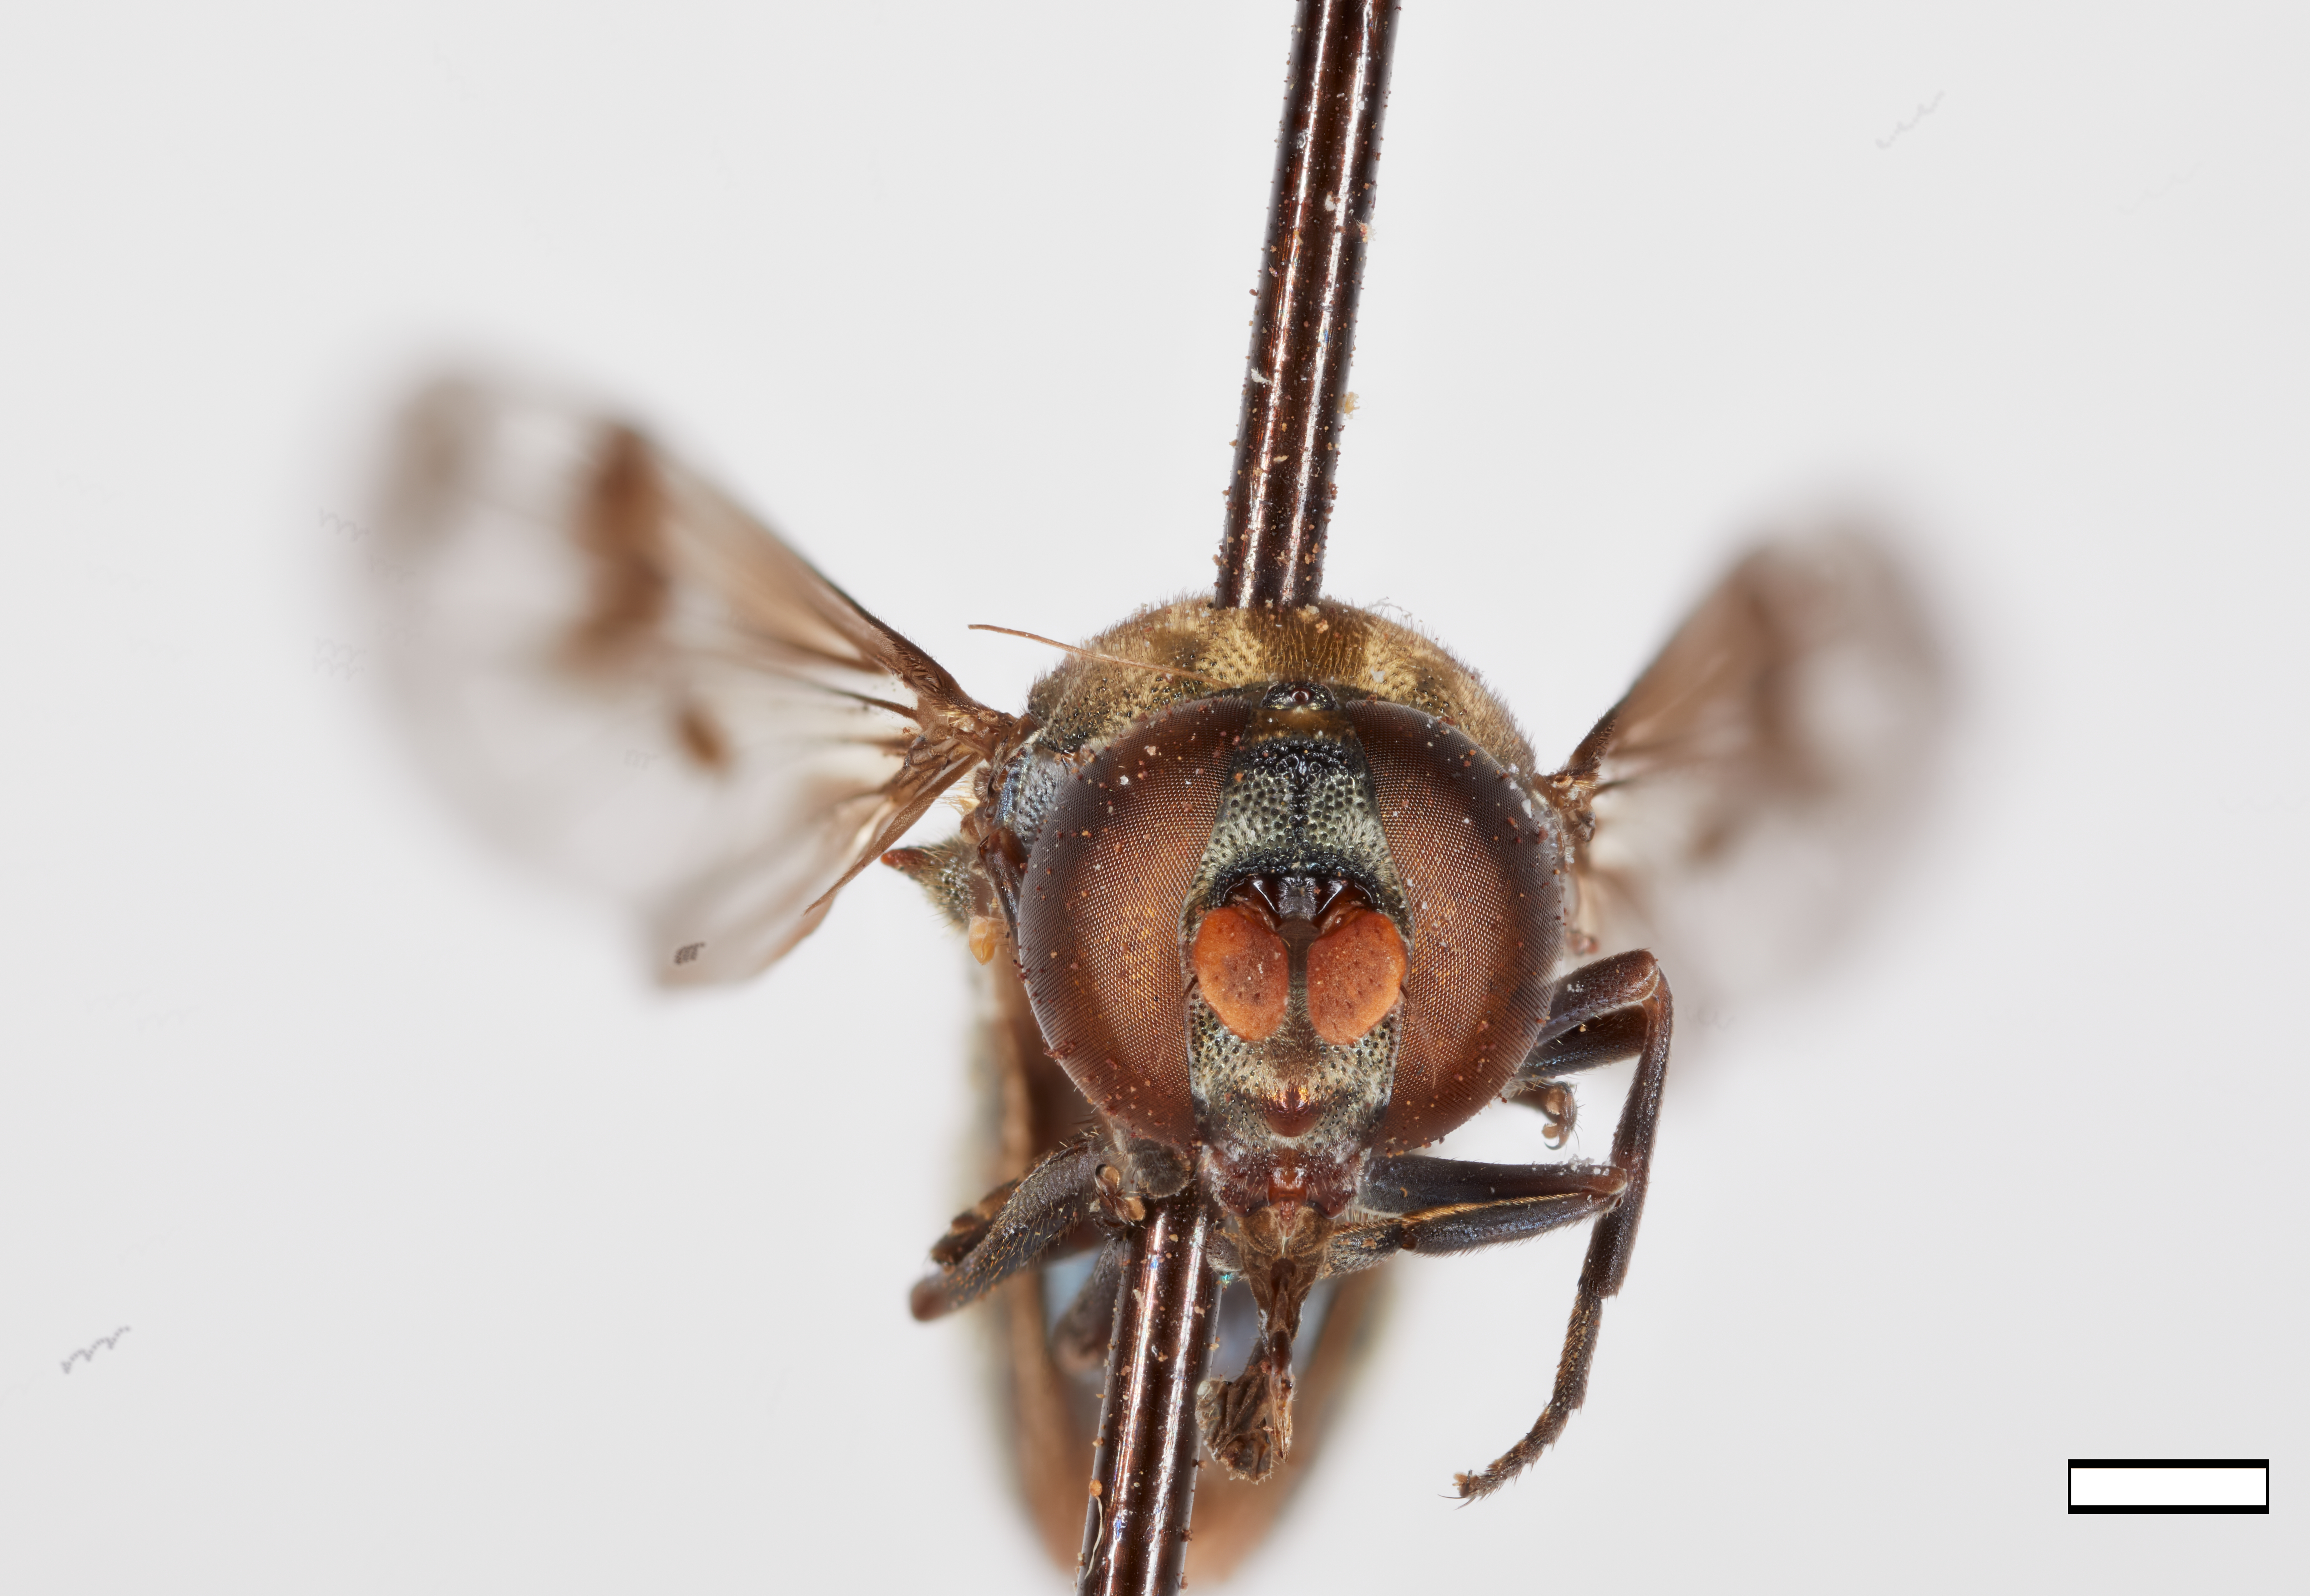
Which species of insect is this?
Nausigaster chrysidiformis
